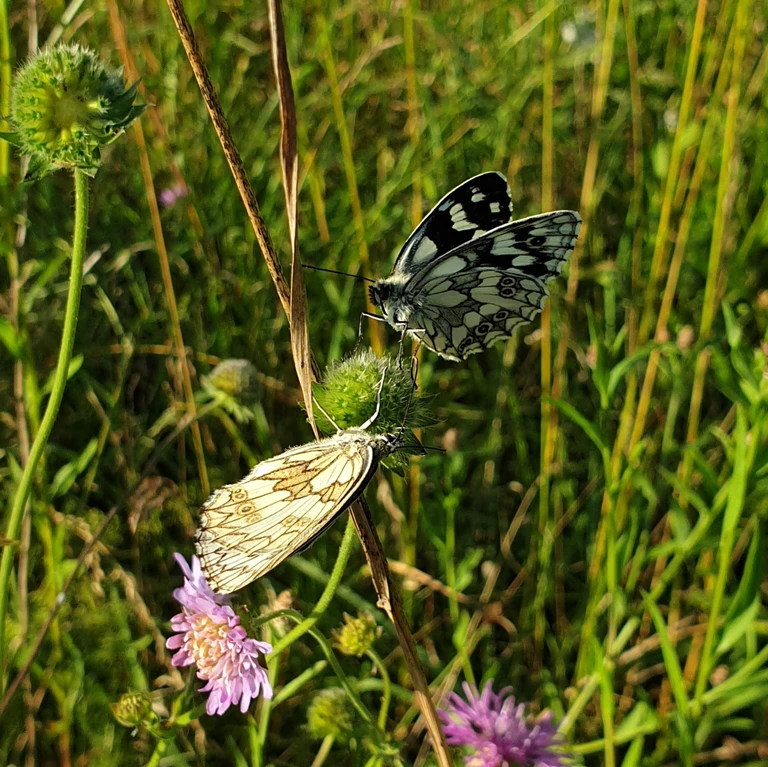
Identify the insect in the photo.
Melanargia galathea
